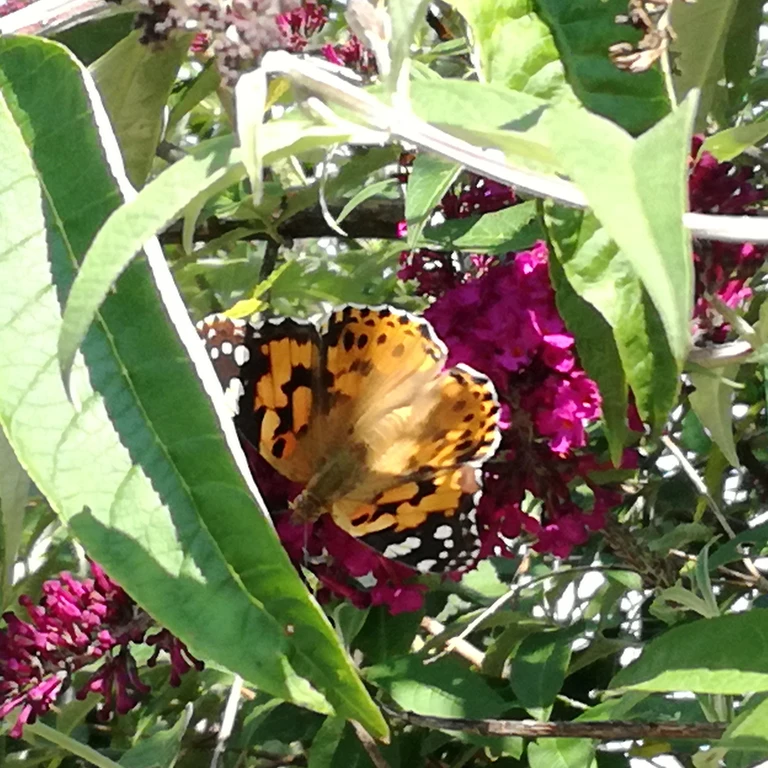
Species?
Vanessa cardui
